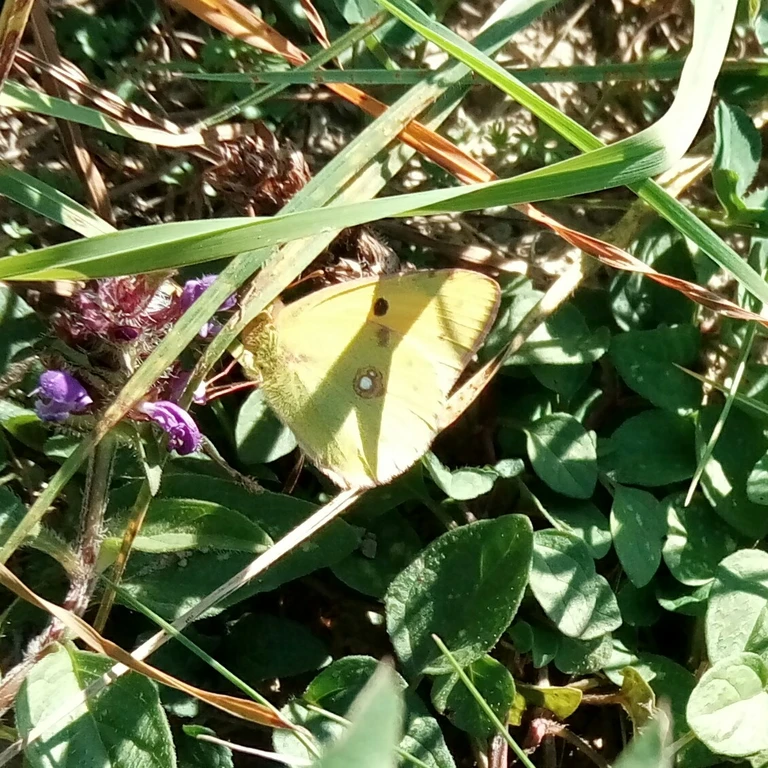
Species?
Colias croceus
